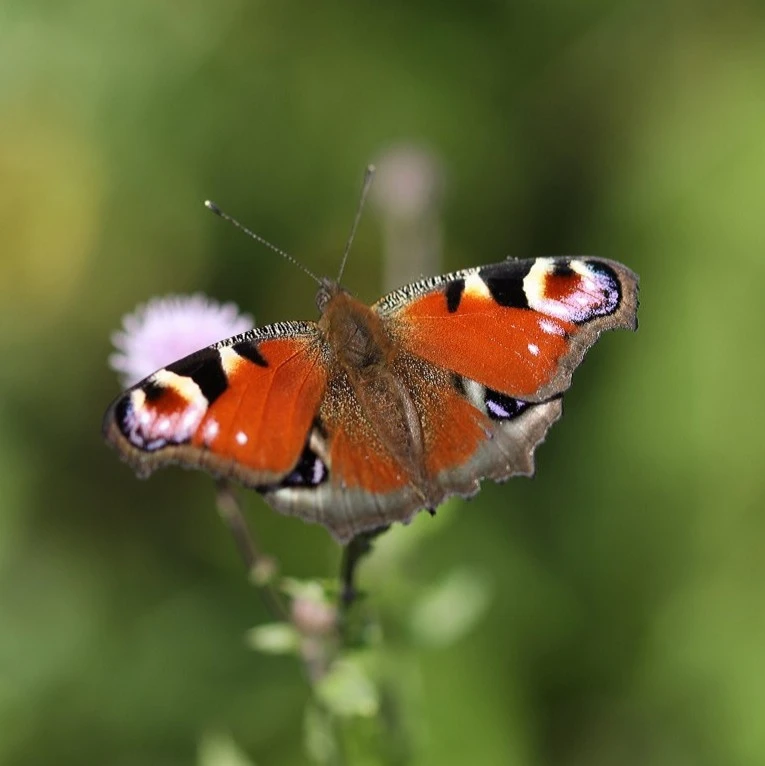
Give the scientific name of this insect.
Aglais io
